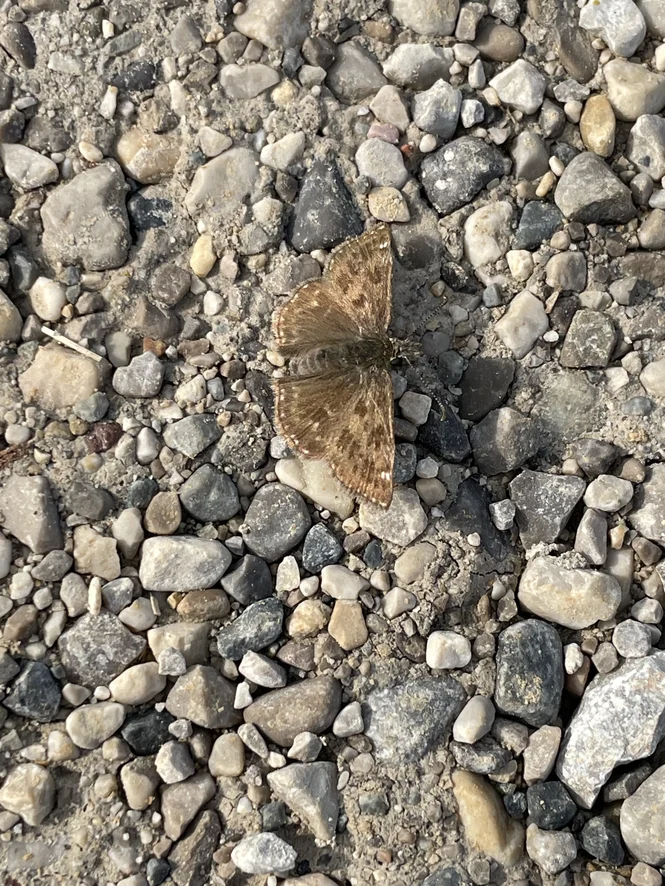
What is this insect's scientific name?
Erynnis tages
